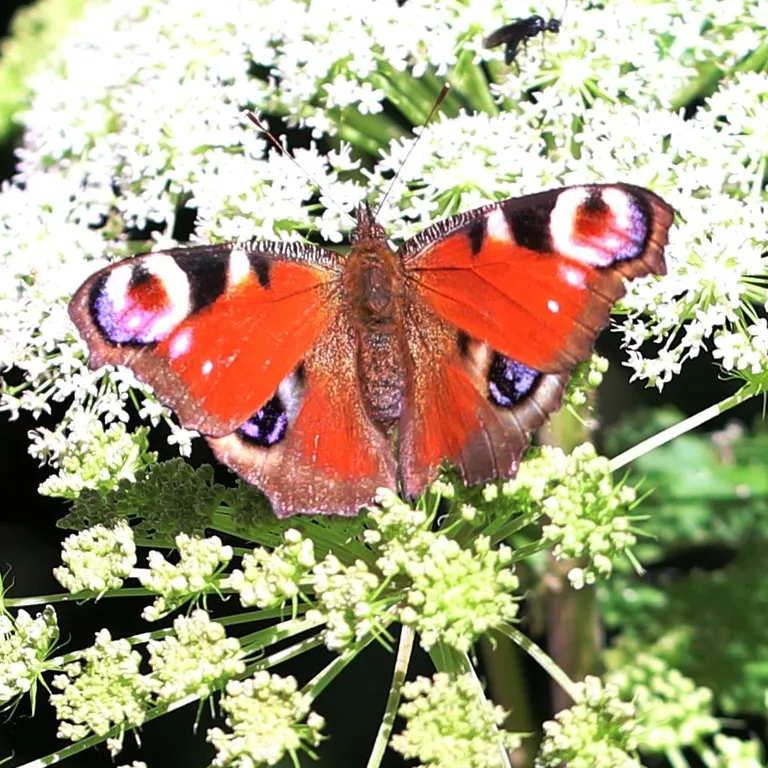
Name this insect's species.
Aglais io
